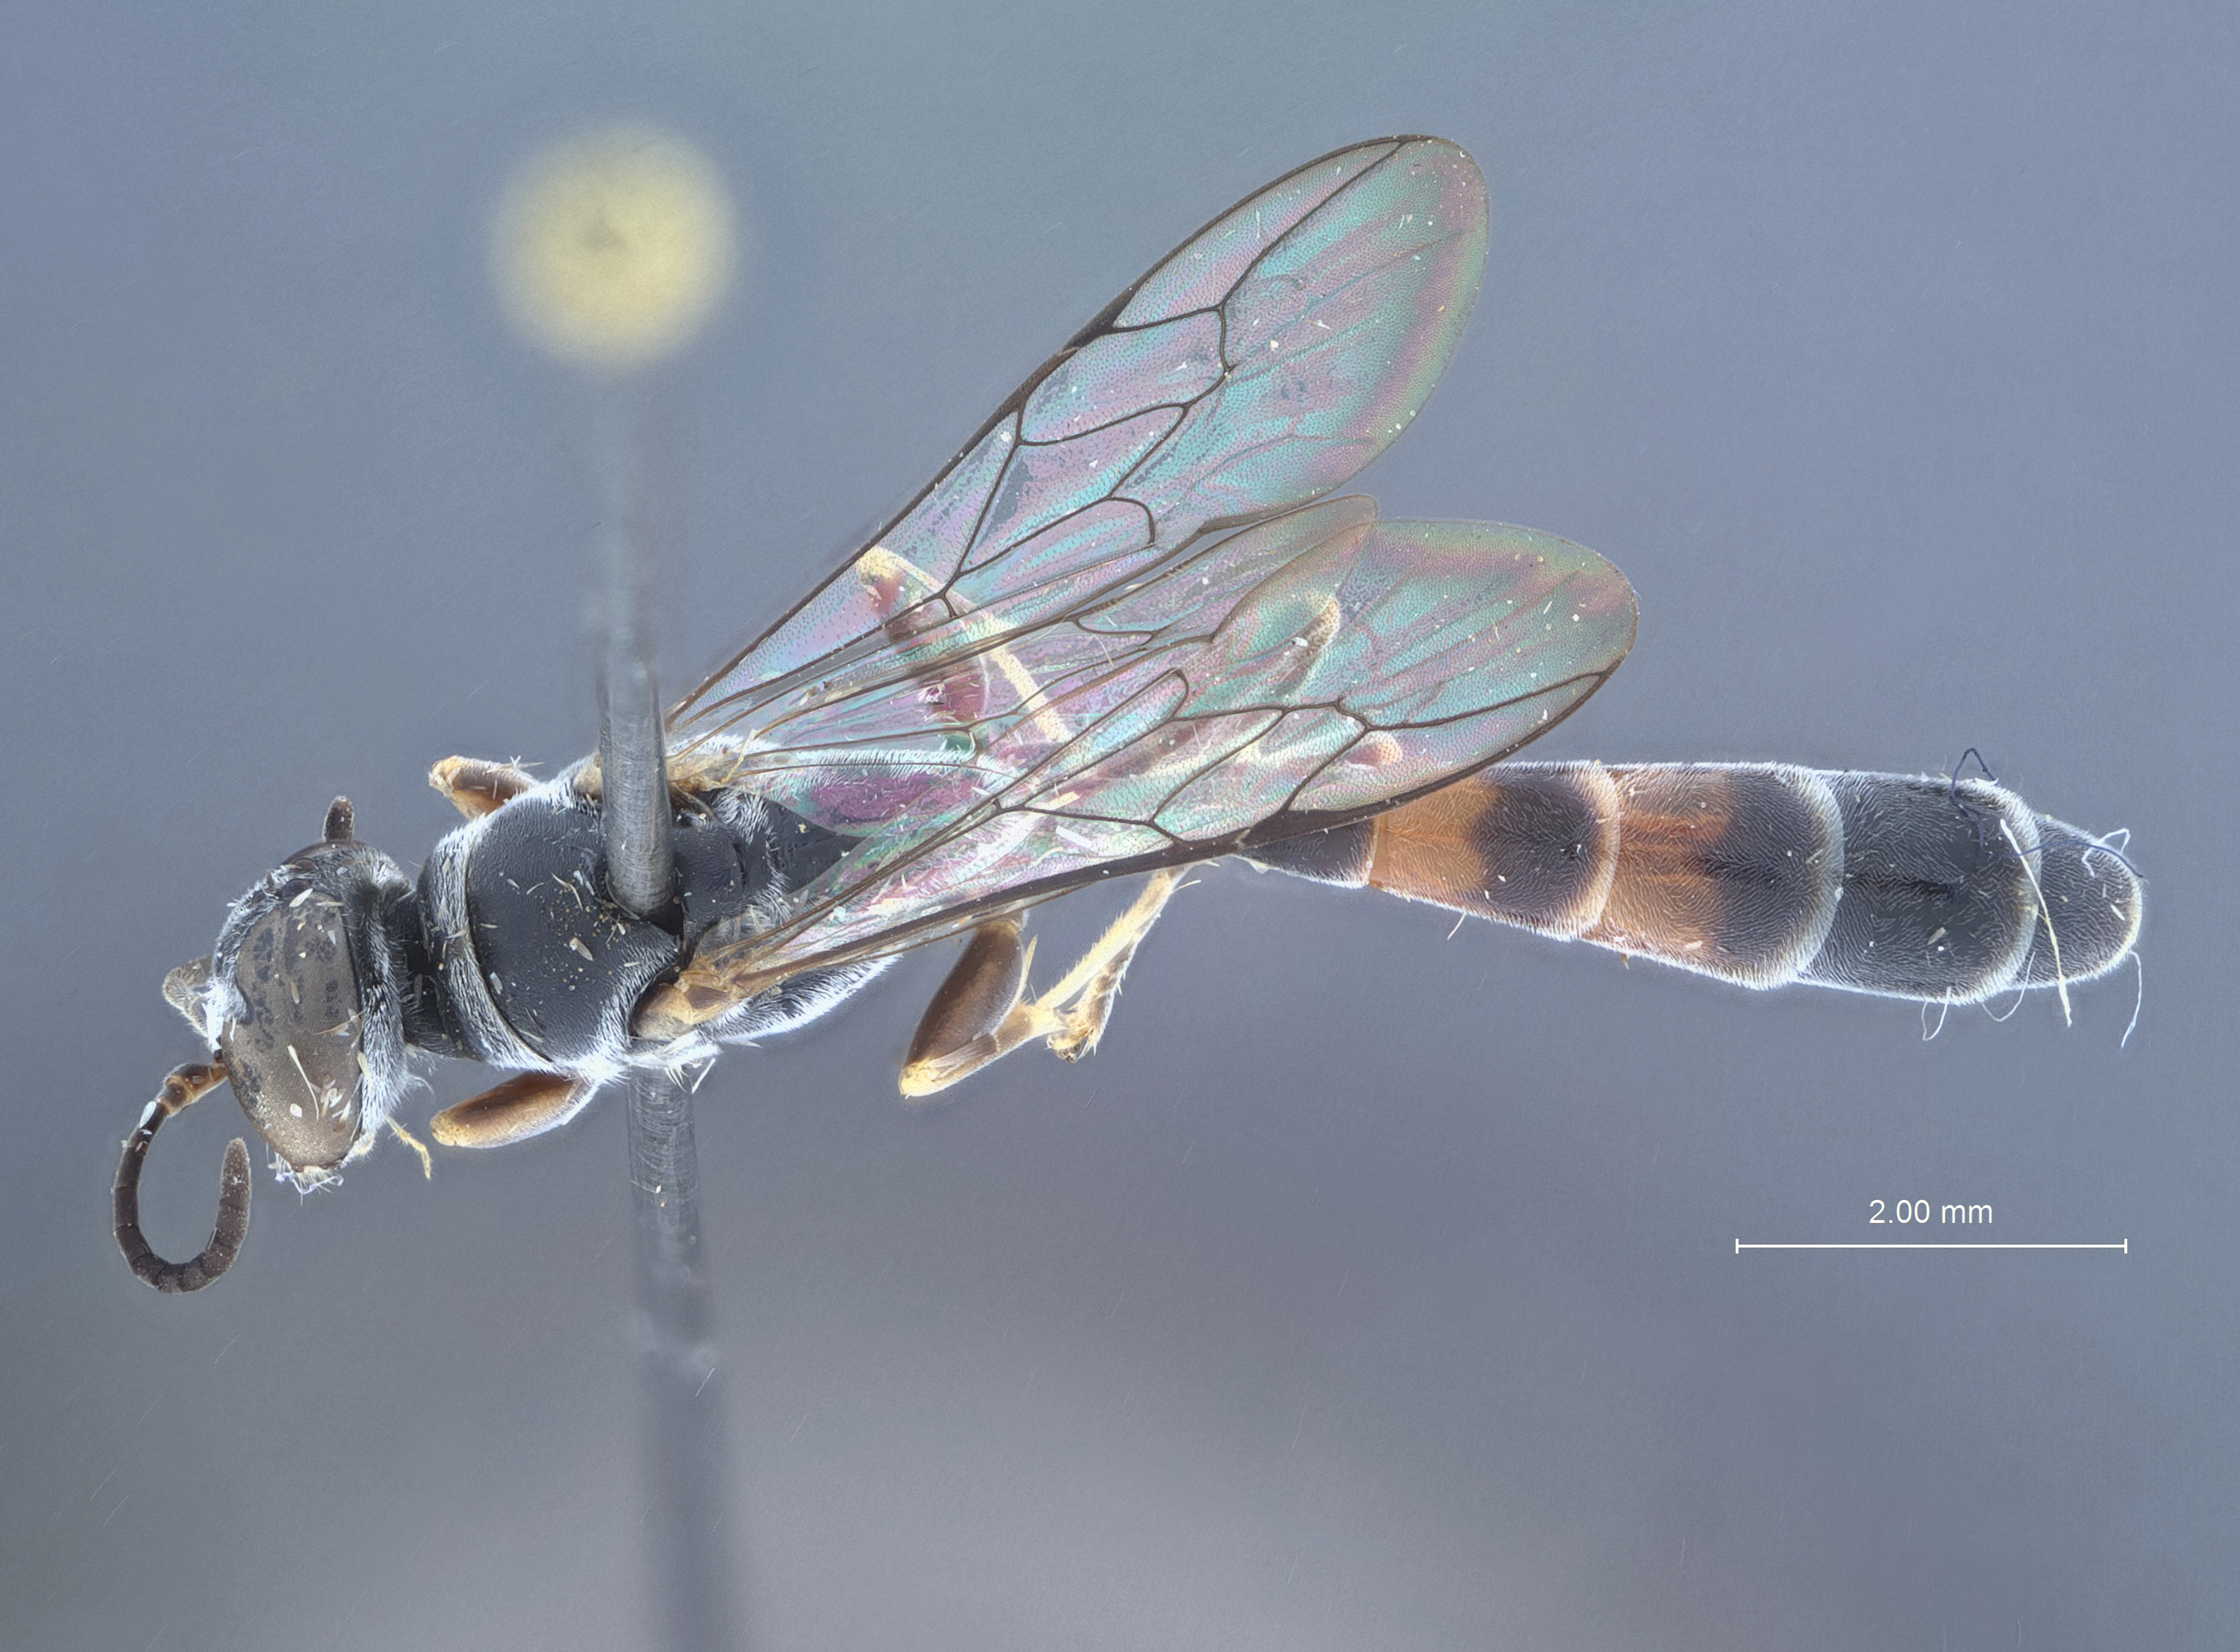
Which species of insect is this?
Trypoxylon capillatum
